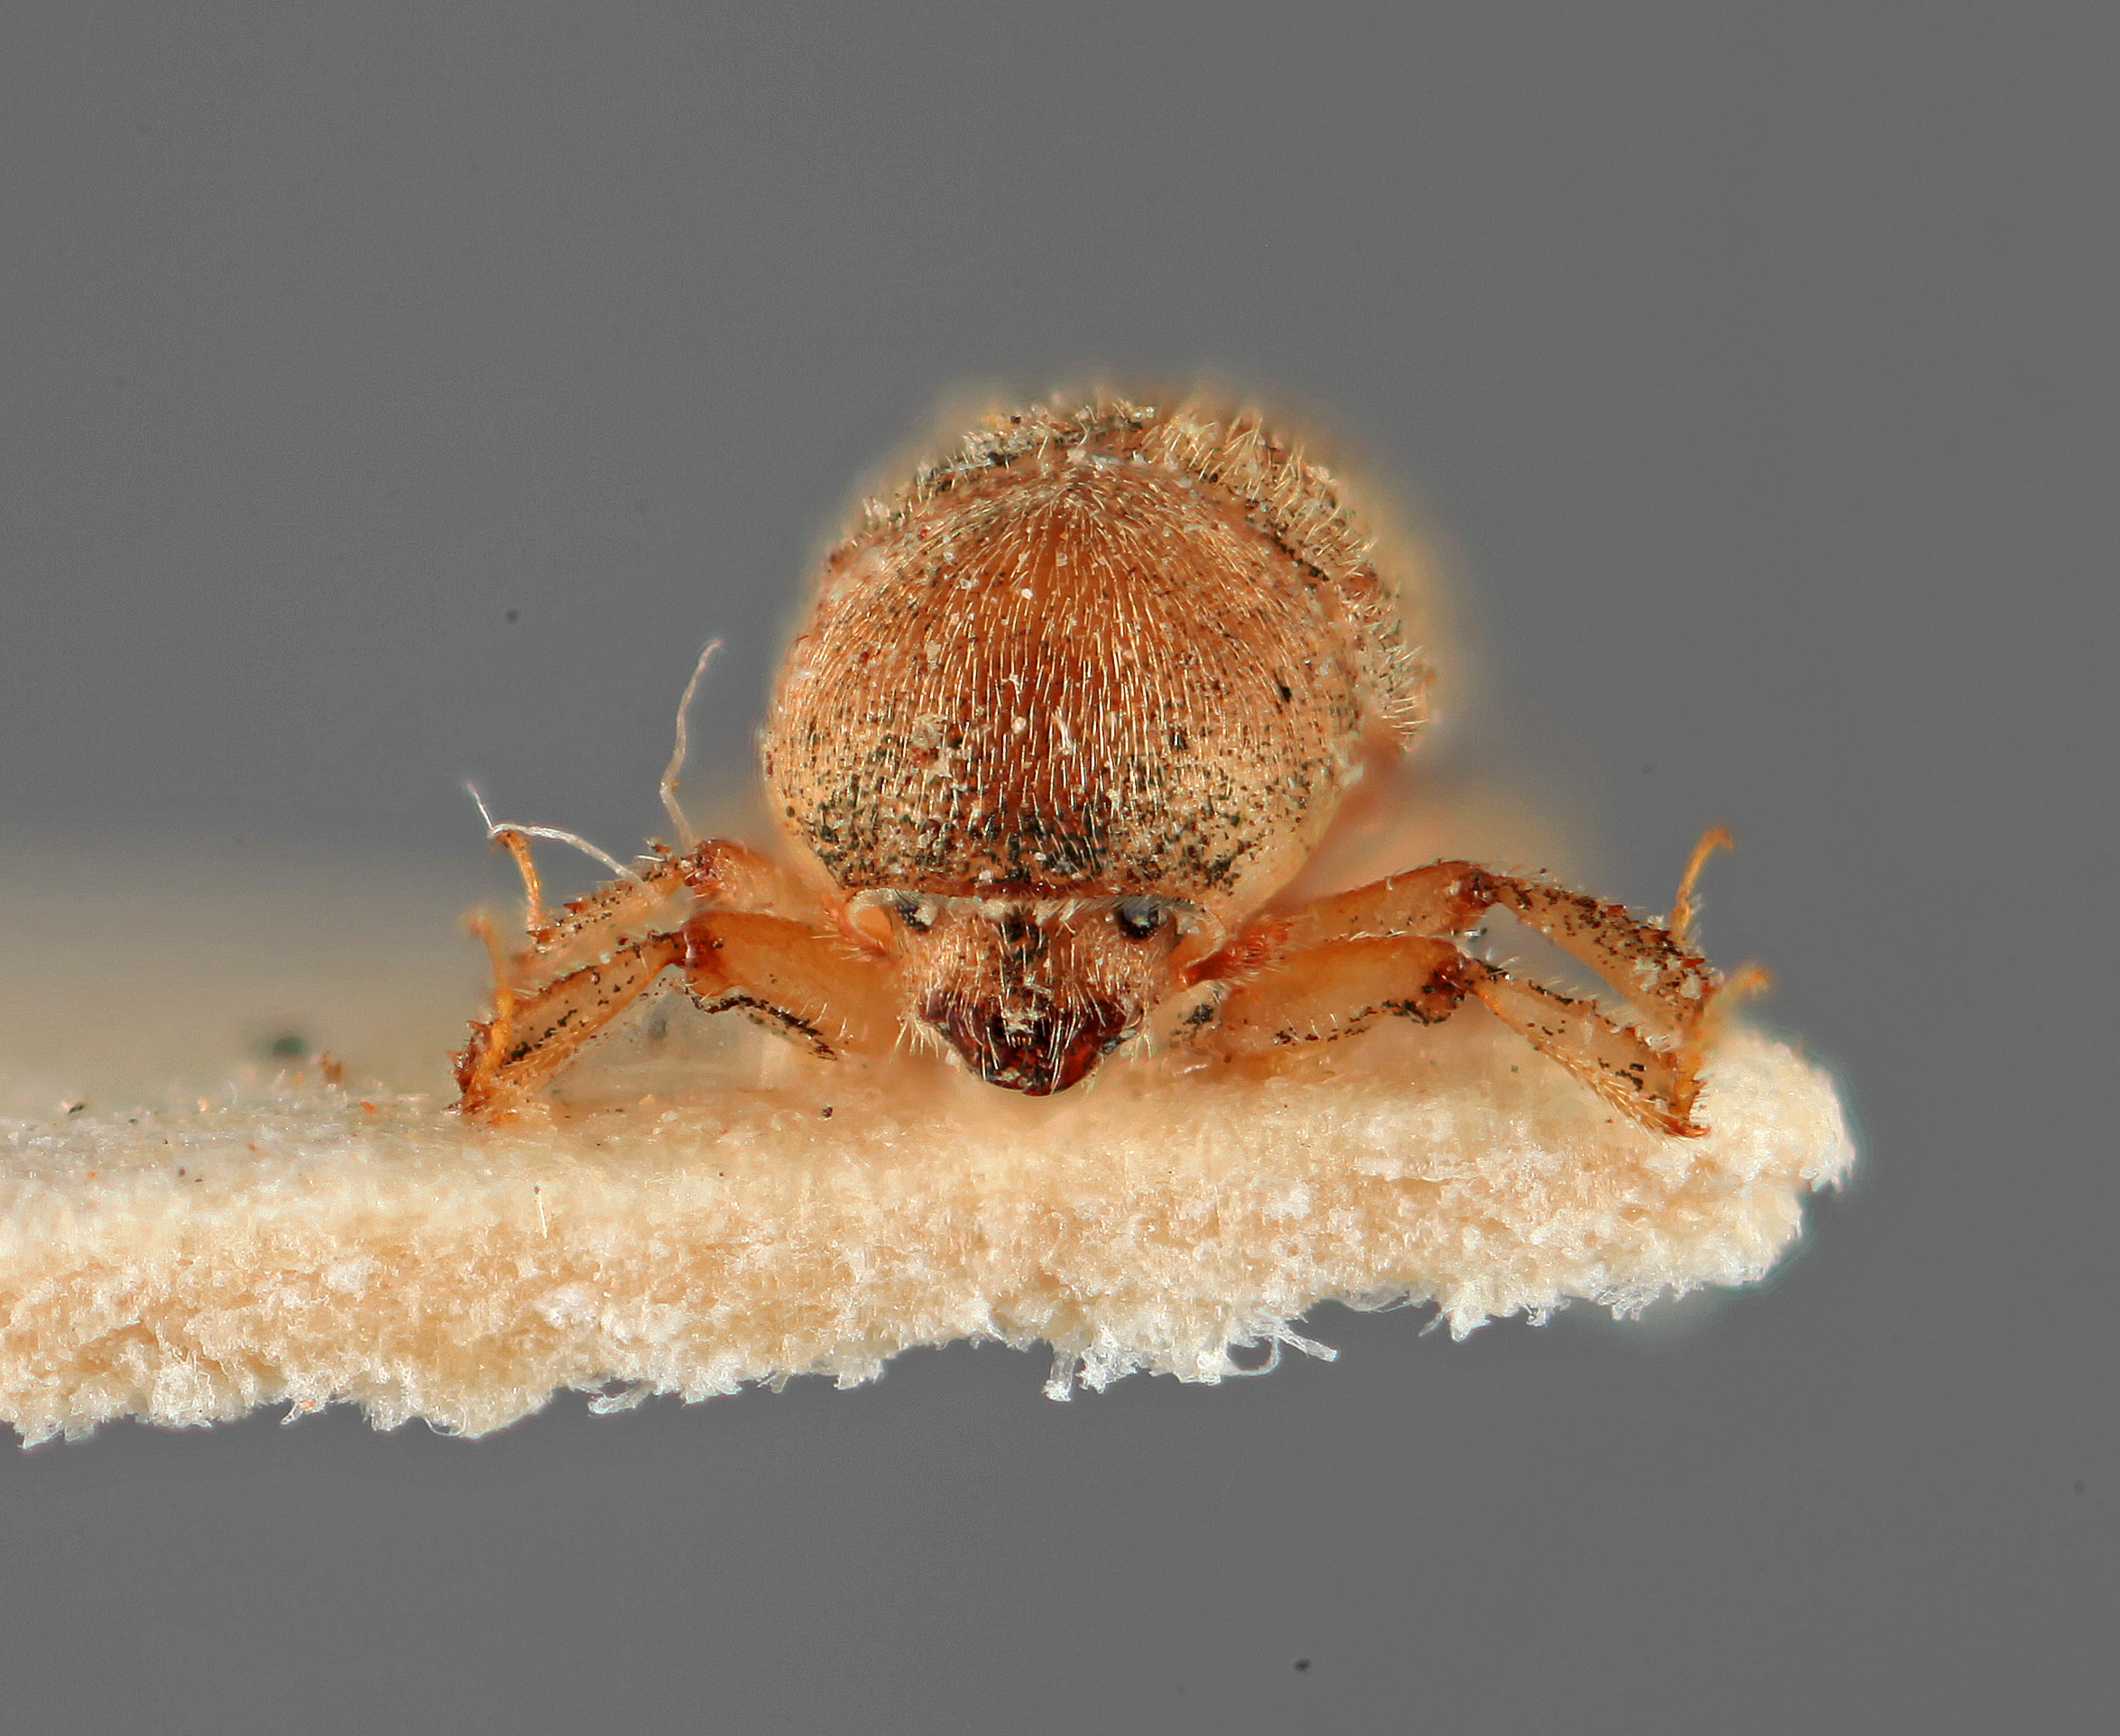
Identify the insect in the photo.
Aphanarthrum indicum
